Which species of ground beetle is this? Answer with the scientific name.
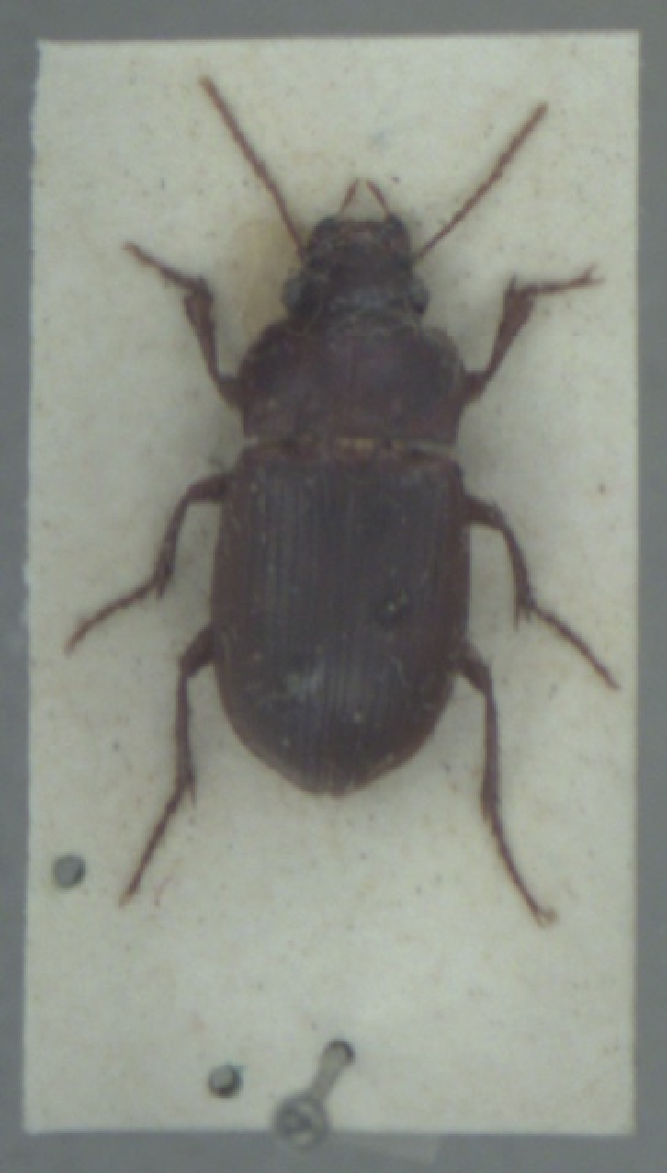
Amara fulva
